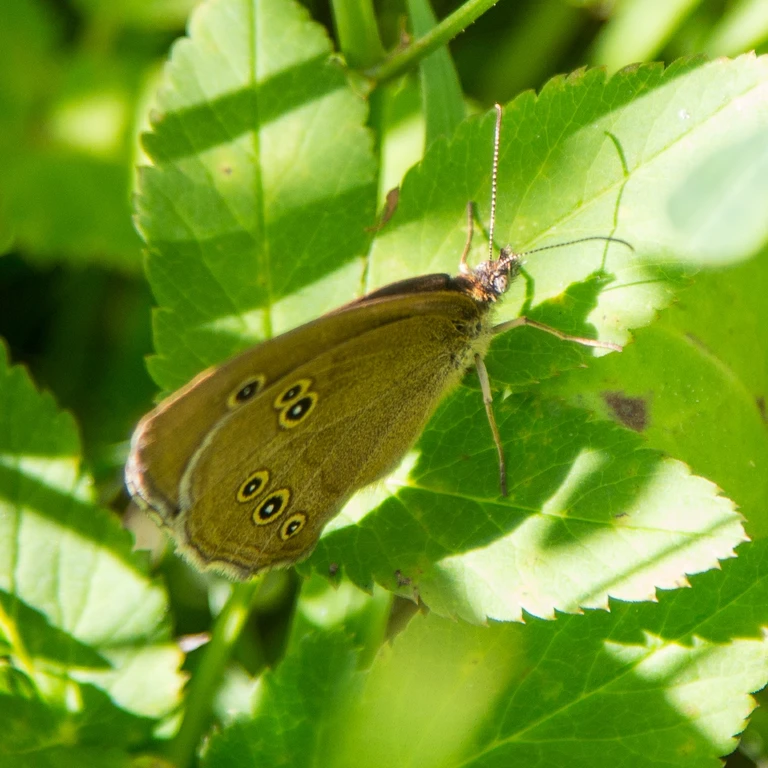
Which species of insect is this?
Aphantopus hyperantus
